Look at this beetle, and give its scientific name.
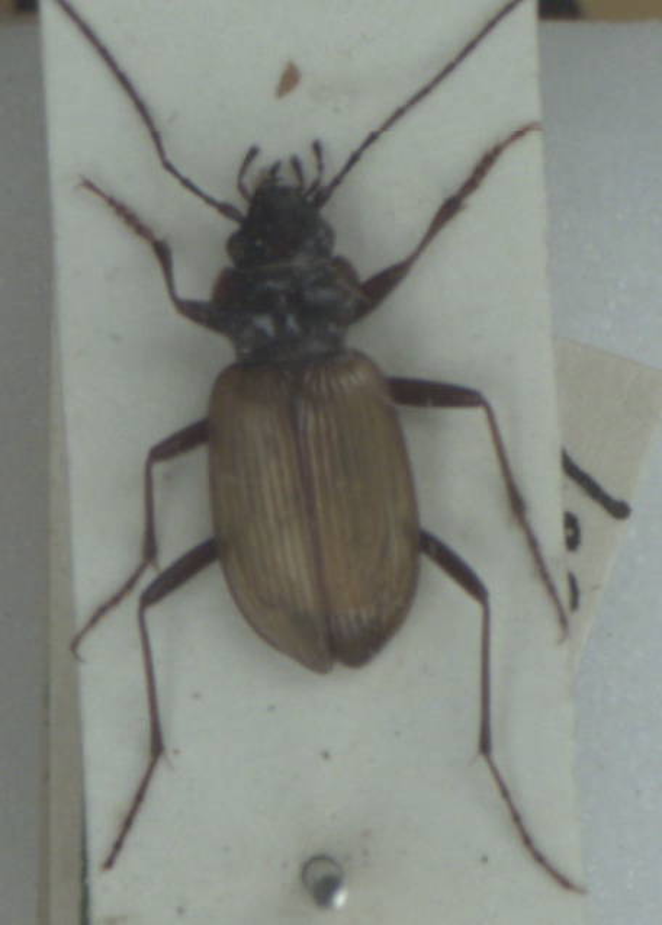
Nebria rufescens
